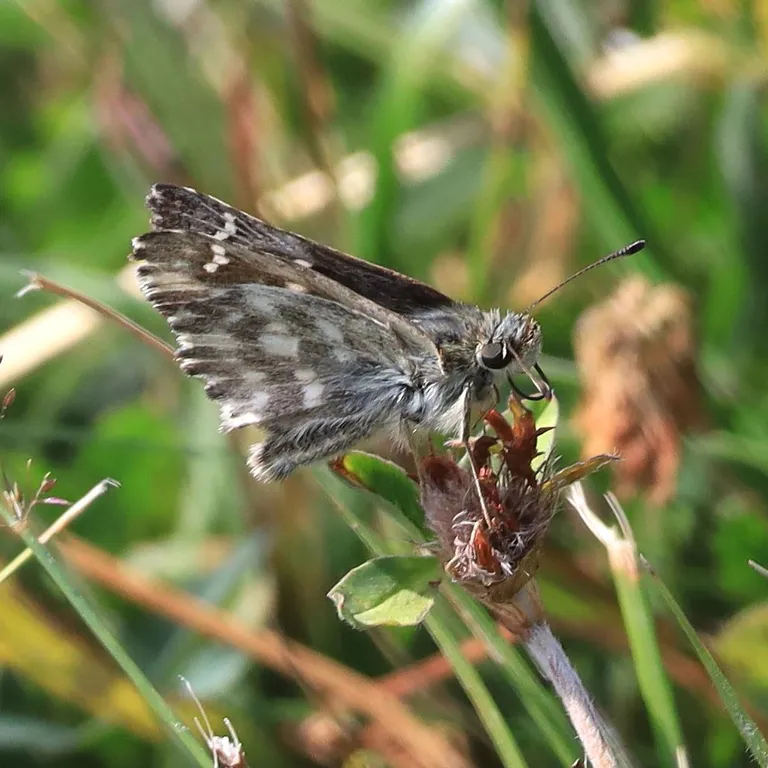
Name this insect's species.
Muschampia floccifera (also Carcharodus floccifera)
